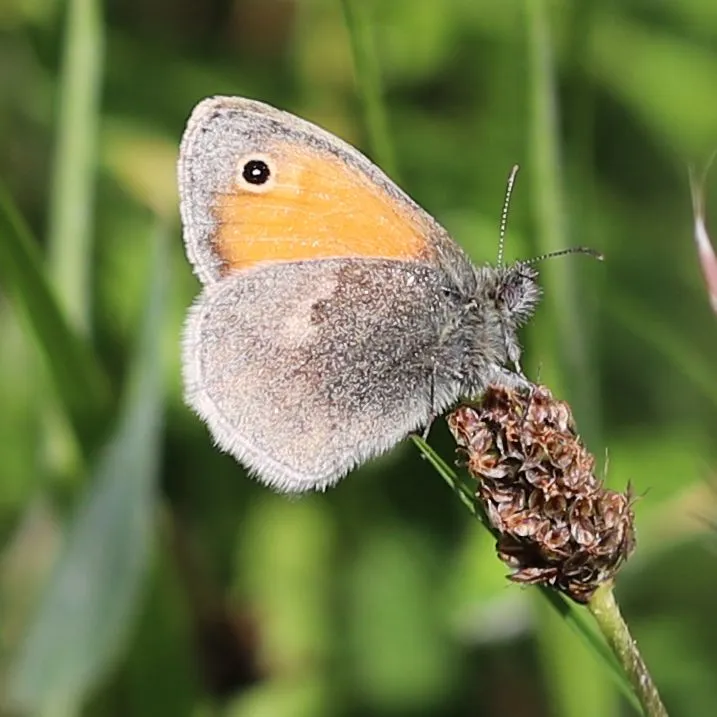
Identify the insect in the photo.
Coenonympha pamphilus
